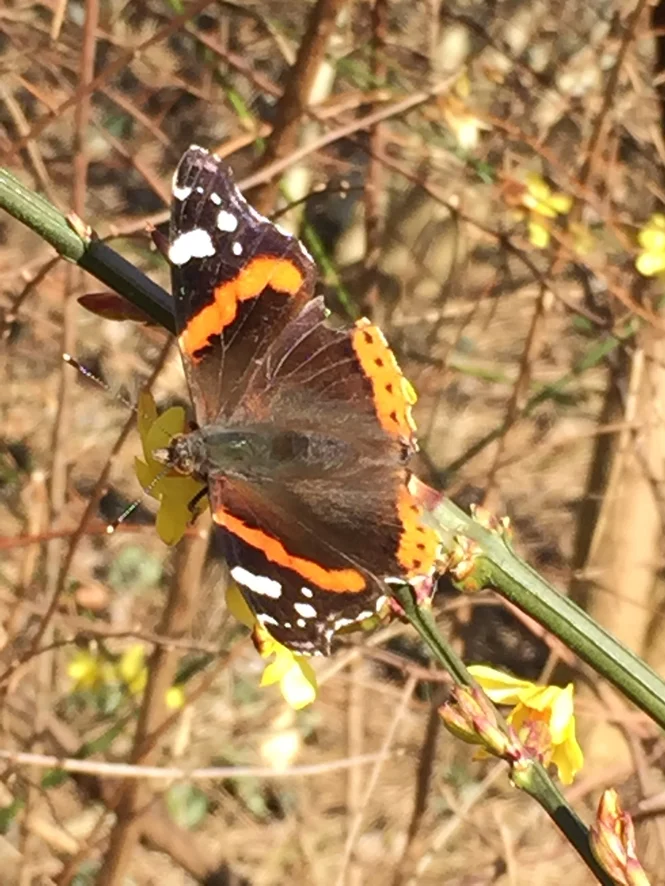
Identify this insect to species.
Vanessa atalanta
